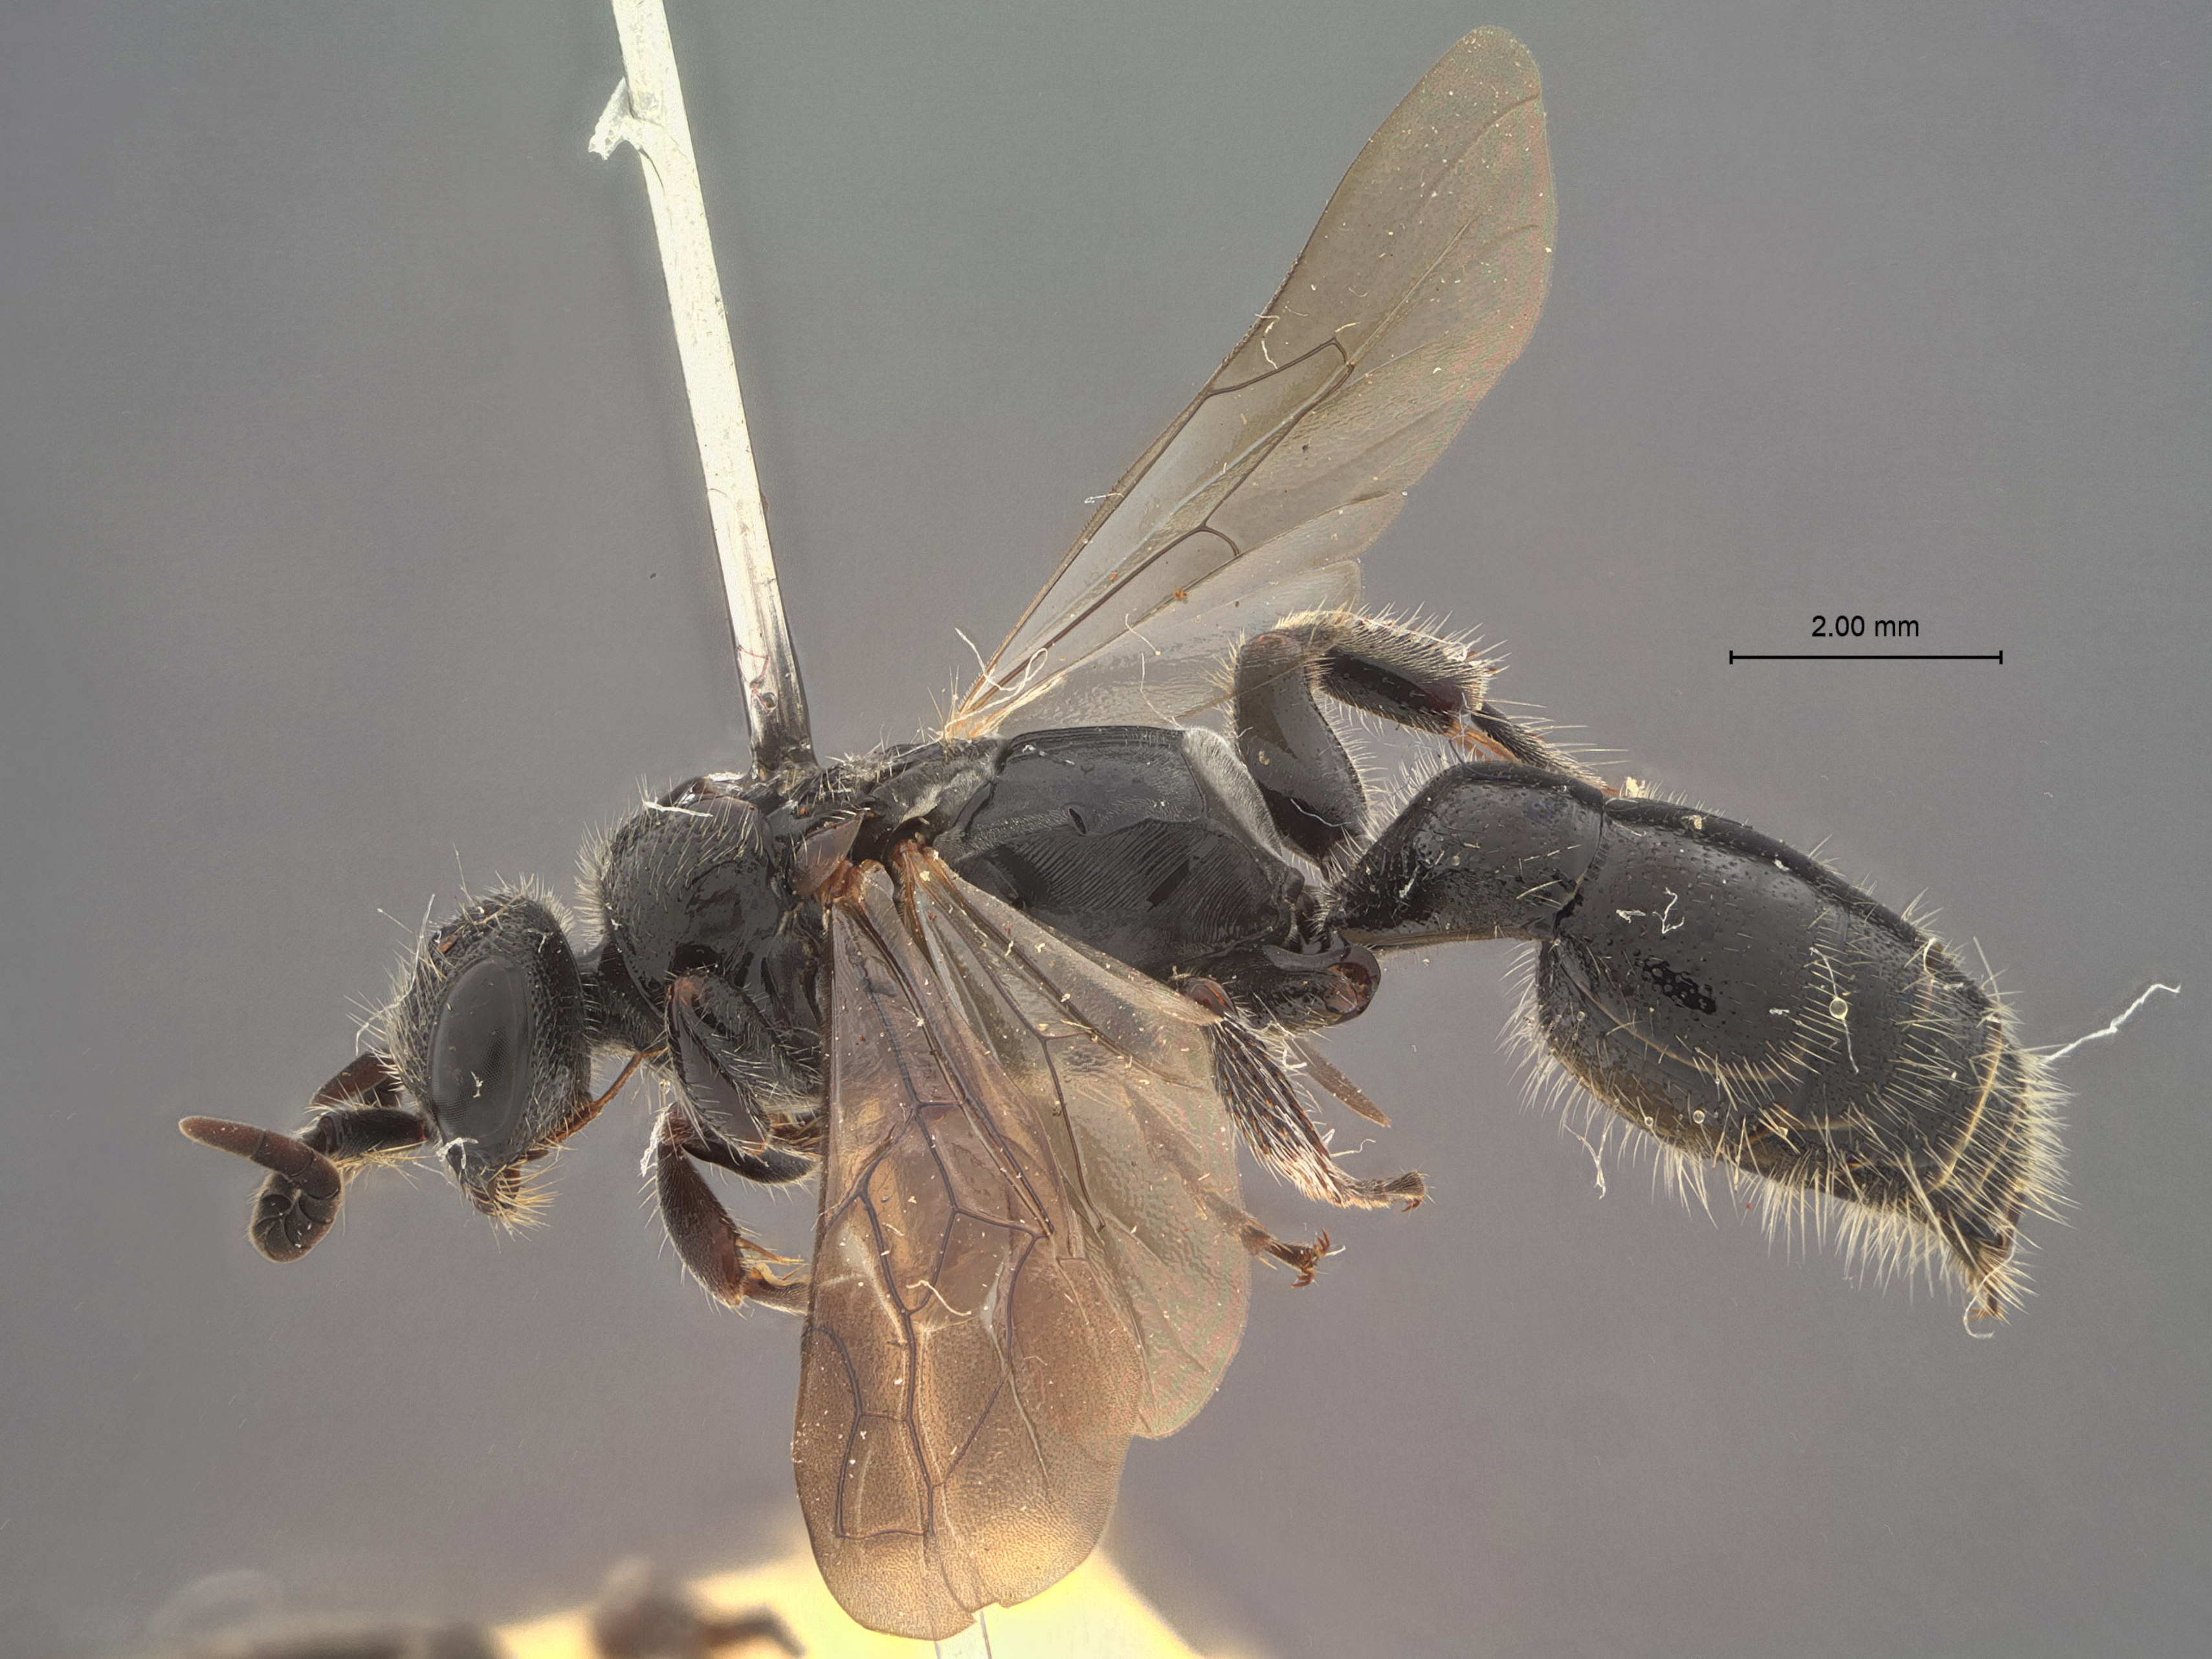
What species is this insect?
Tiphia ilanensis
